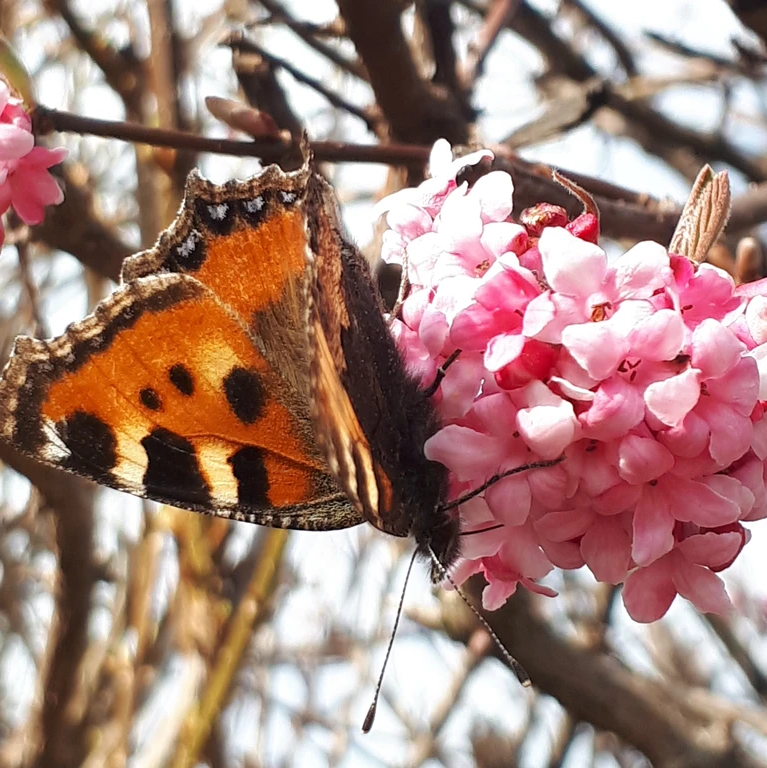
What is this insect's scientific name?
Aglais urticae
